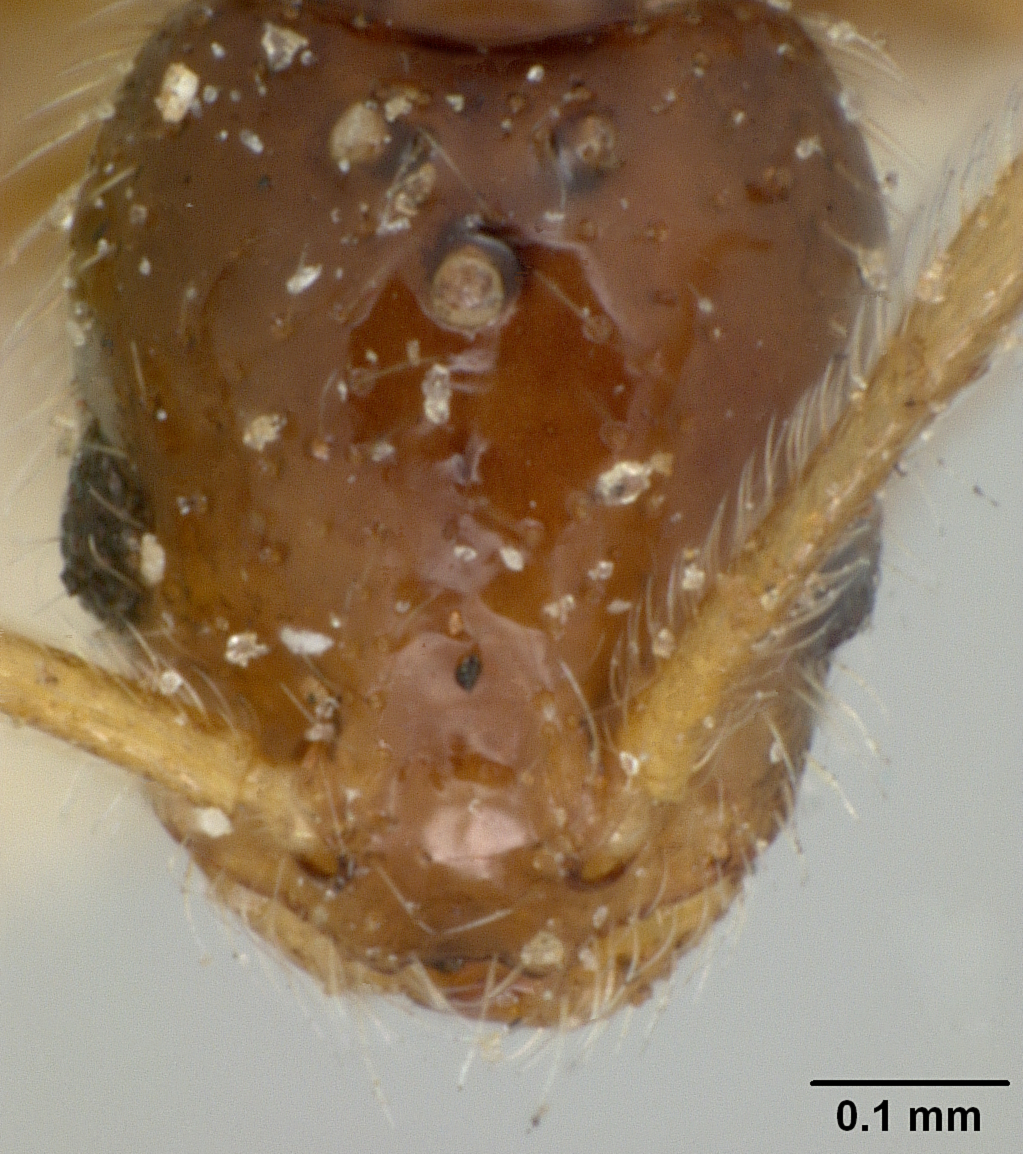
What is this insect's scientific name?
Epoecus pergandei
